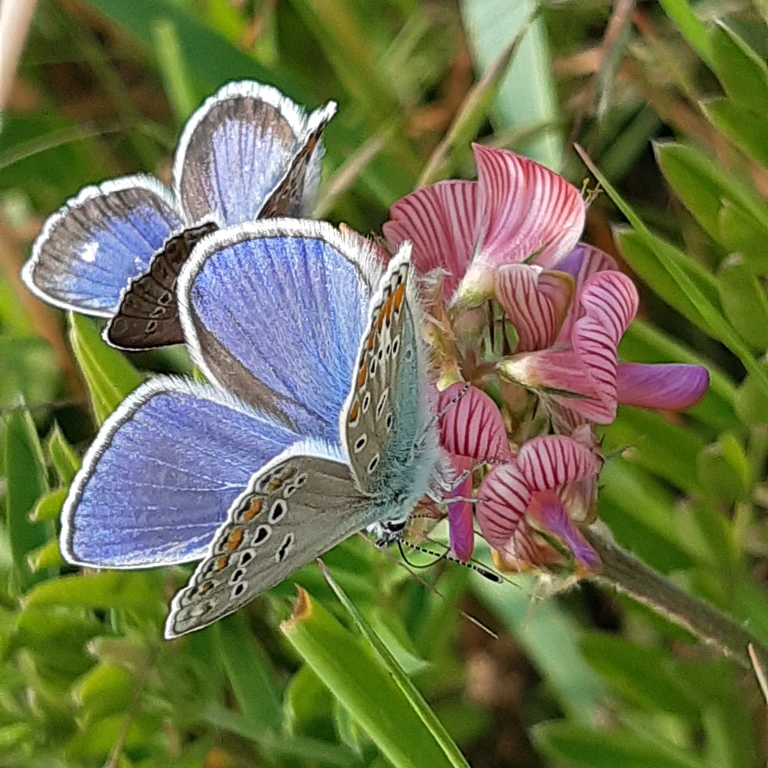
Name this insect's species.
Polyommatus thersites
